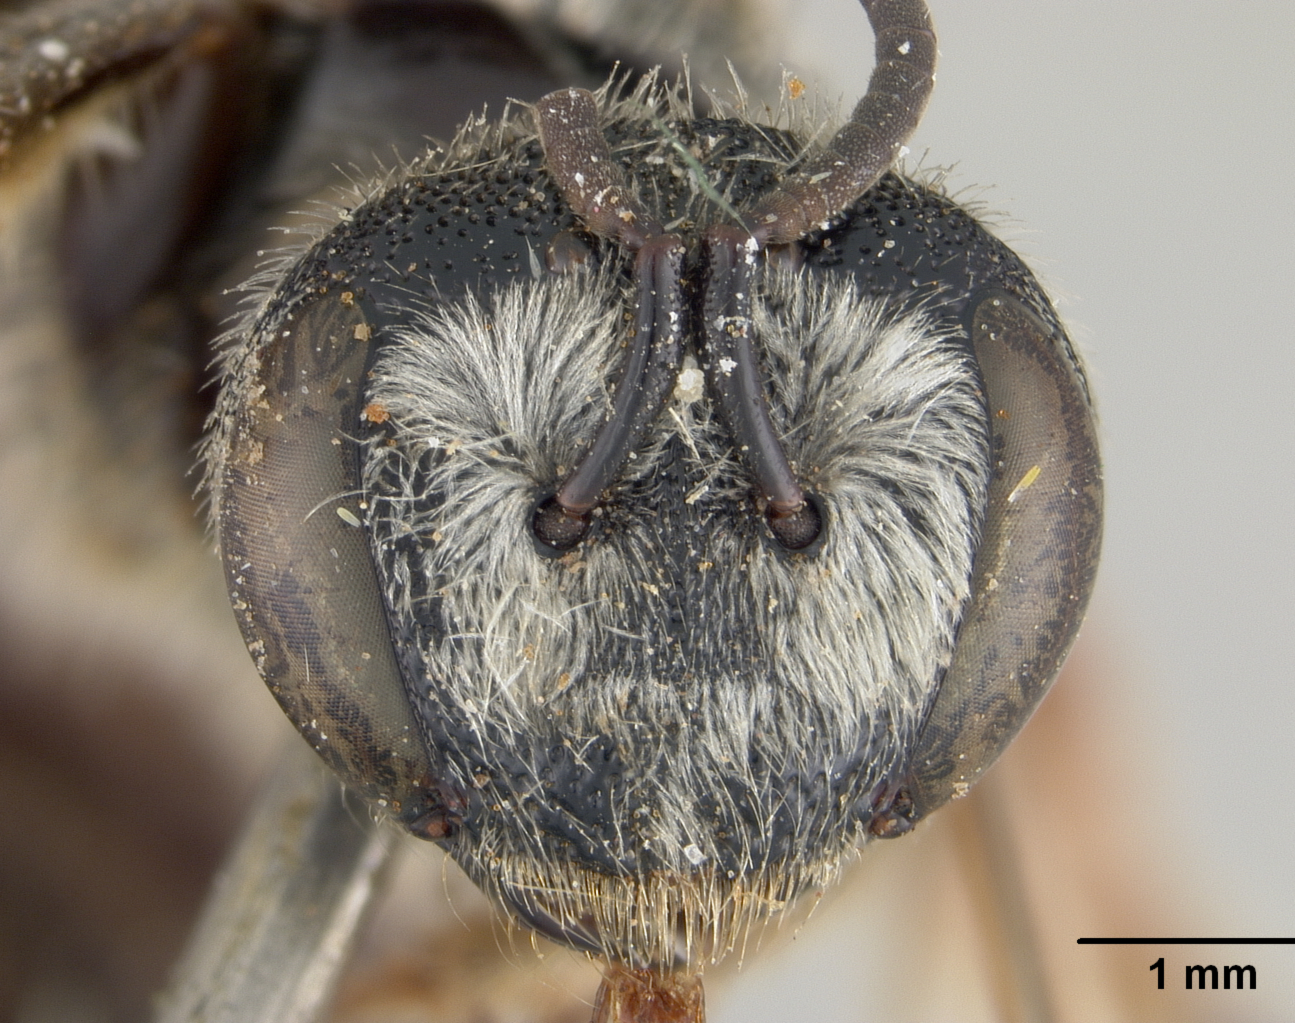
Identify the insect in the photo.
Nomia fletcheri
